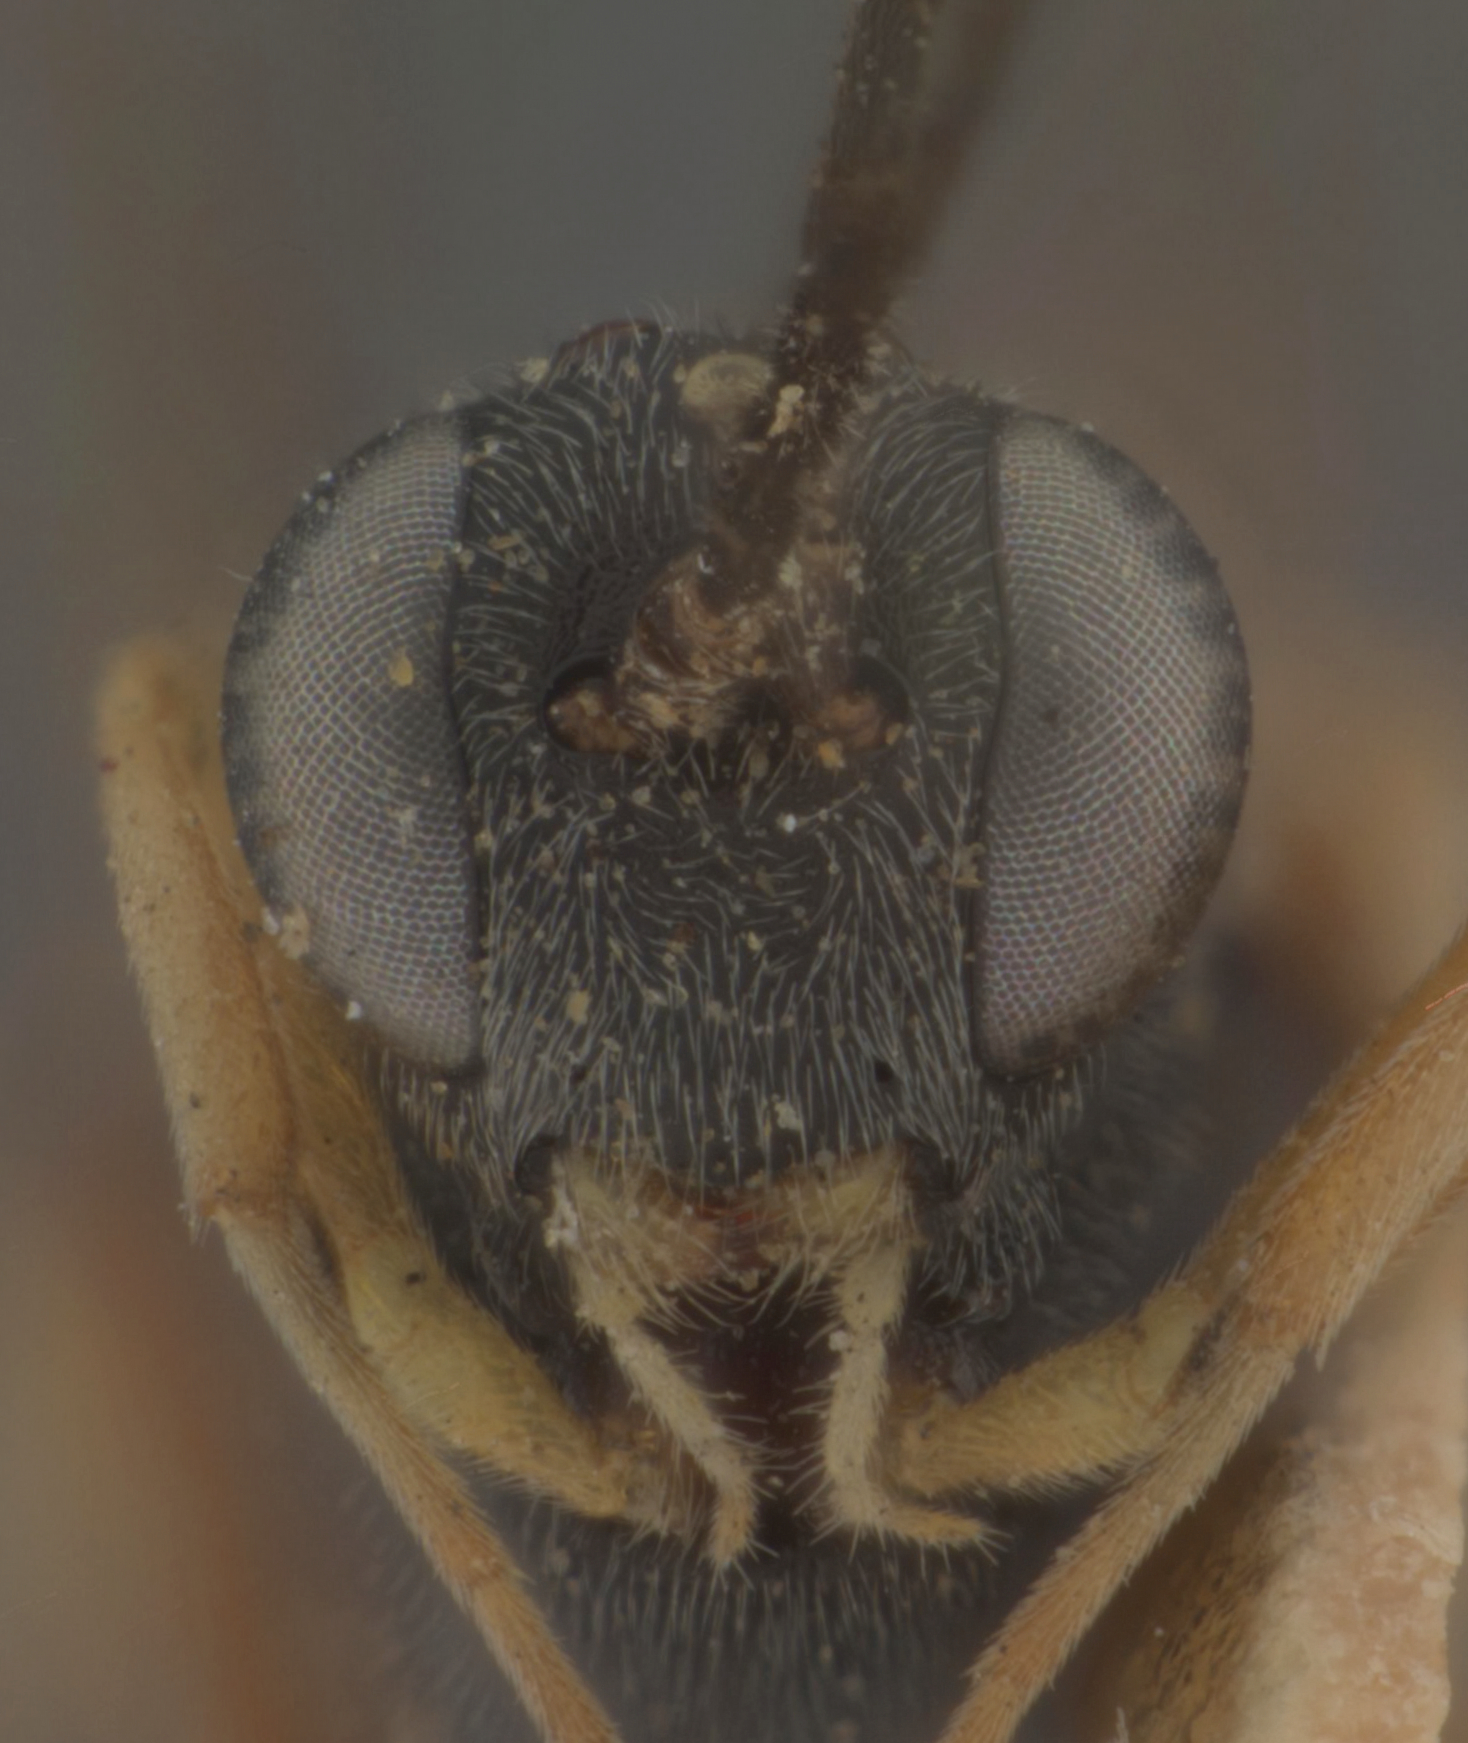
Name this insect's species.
Omorgus phthorimaeae
